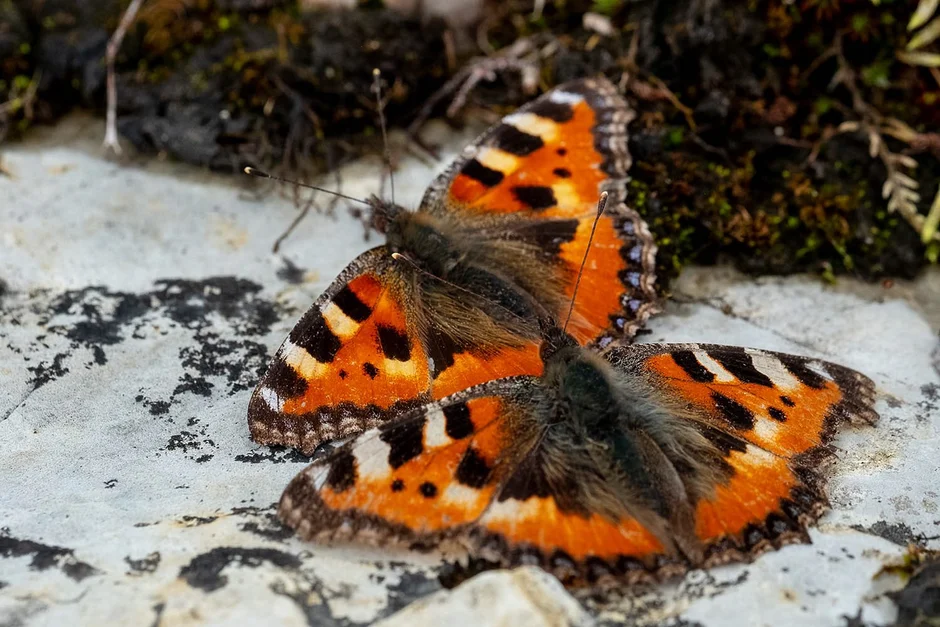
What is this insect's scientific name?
Aglais urticae
